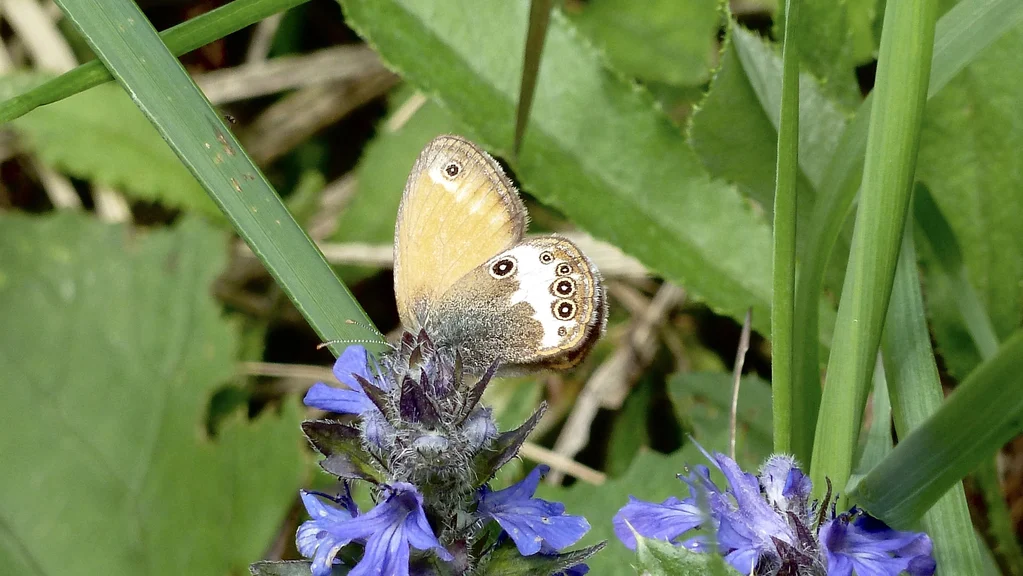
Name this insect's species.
Coenonympha arcania
